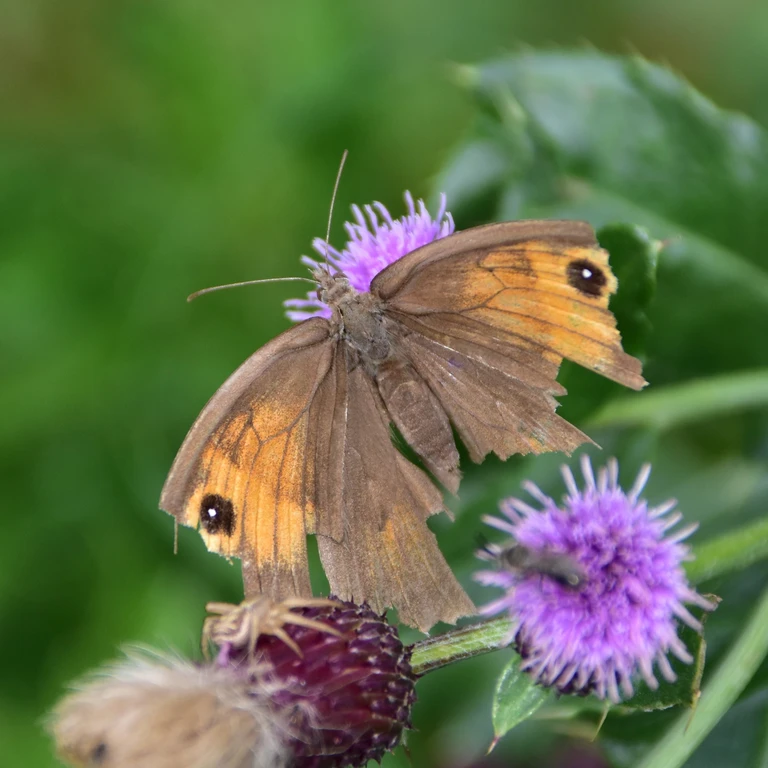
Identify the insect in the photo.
Maniola jurtina
